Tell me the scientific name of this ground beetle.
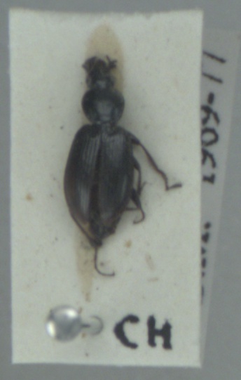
Agonum fuliginosum
